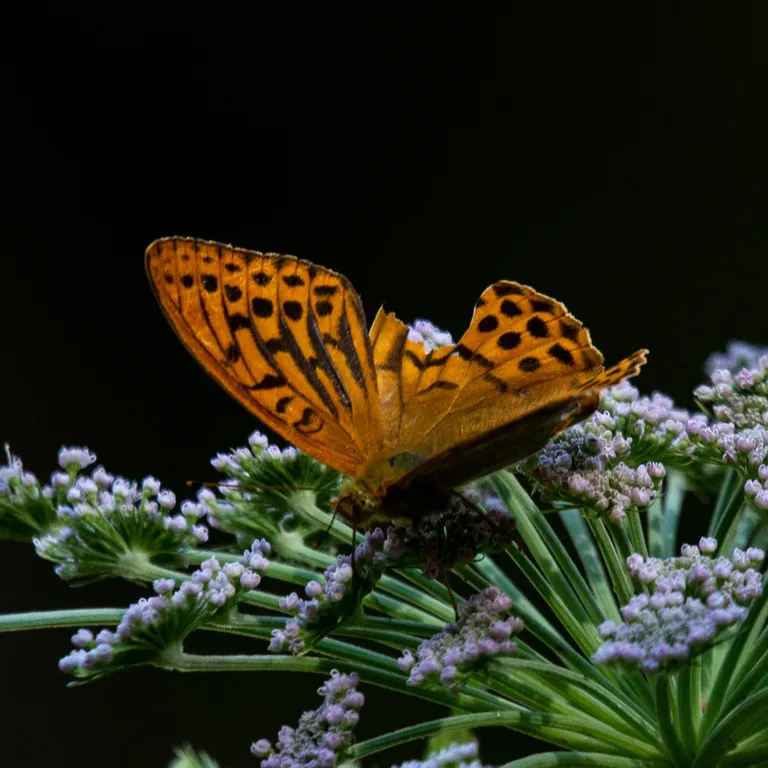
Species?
Argynnis paphia
